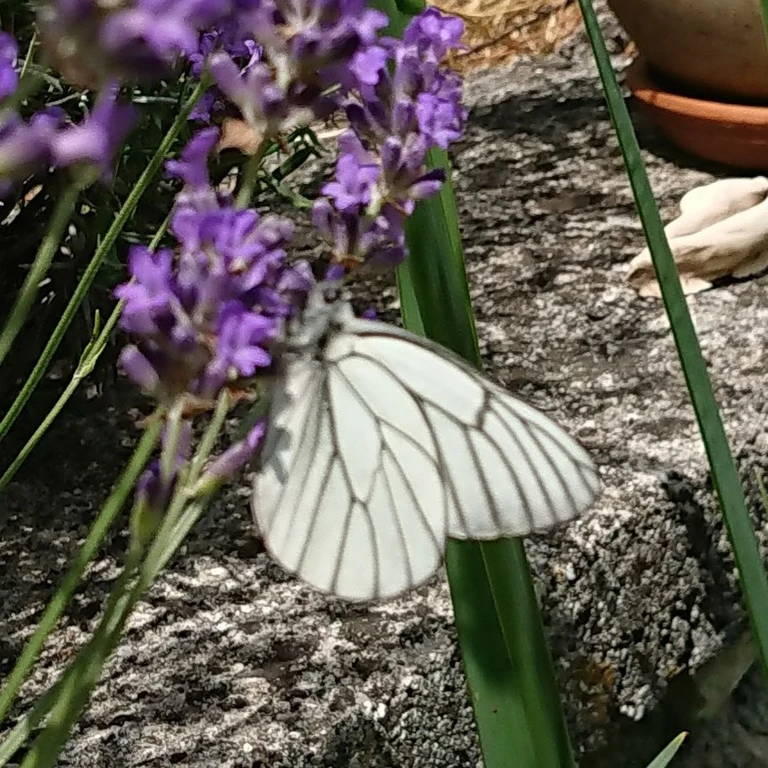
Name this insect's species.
Aporia crataegi
